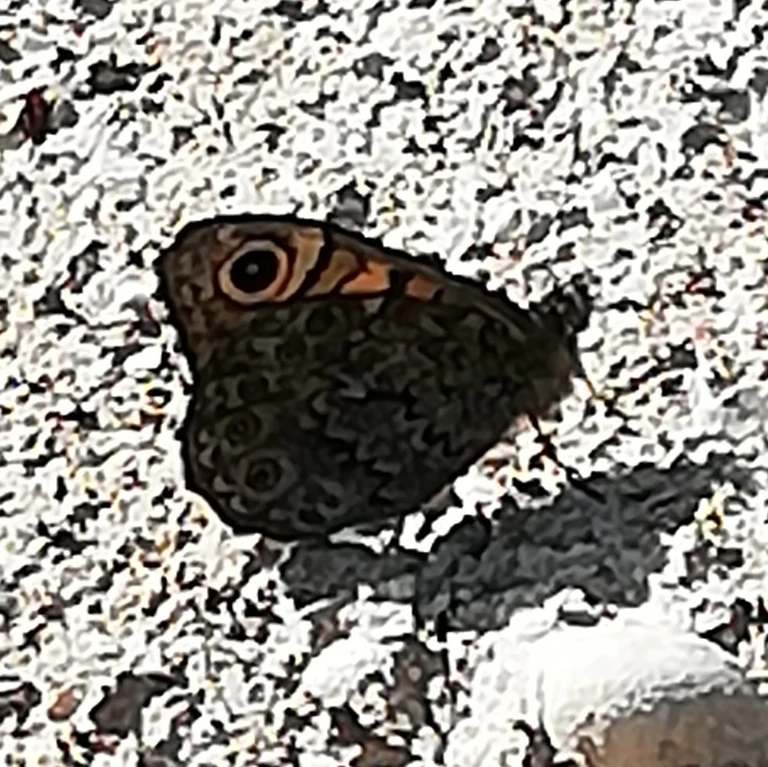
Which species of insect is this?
Lasiommata megera (also Pararge megera)
